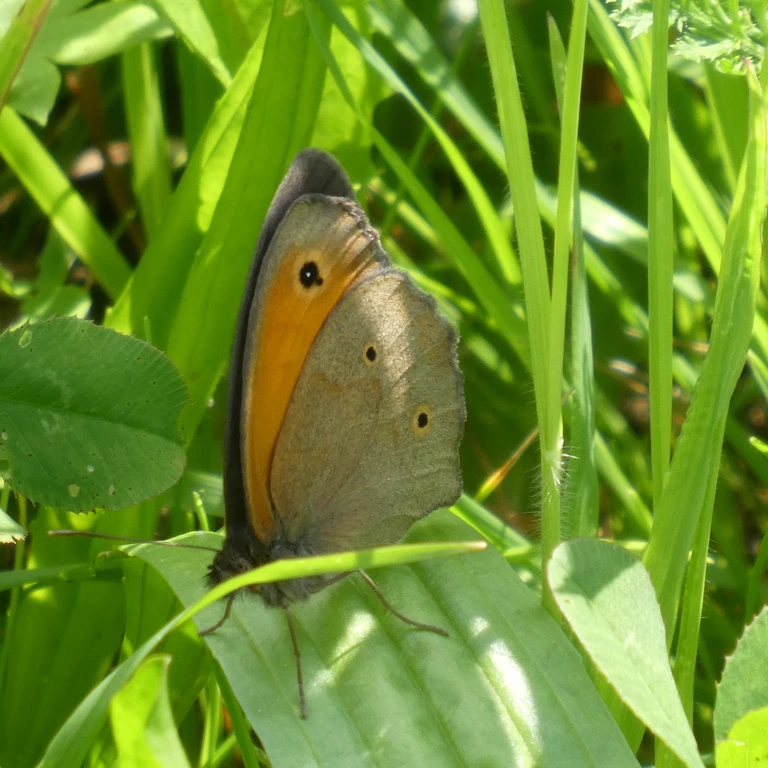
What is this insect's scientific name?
Maniola jurtina
